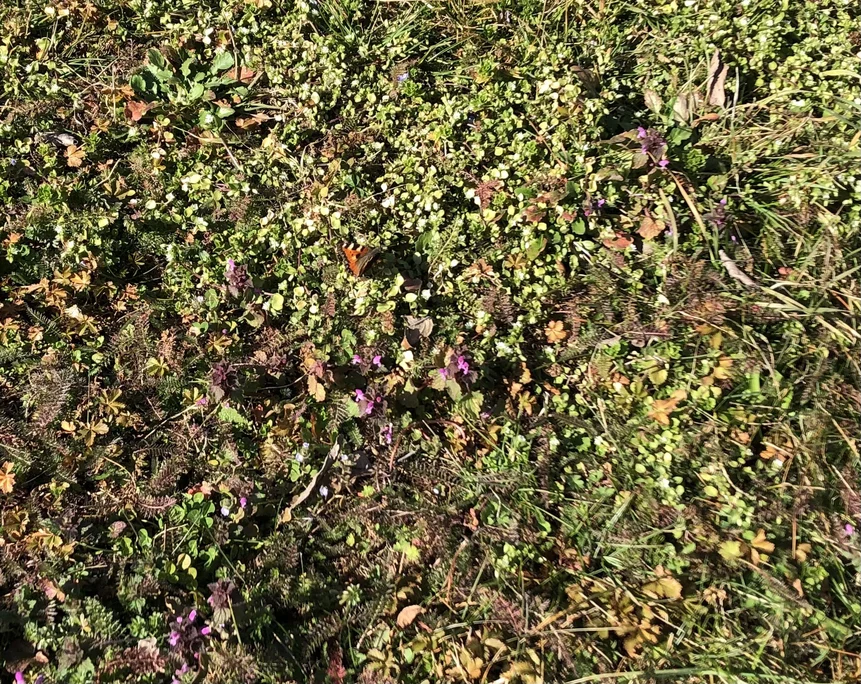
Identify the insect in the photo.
Aglais urticae
